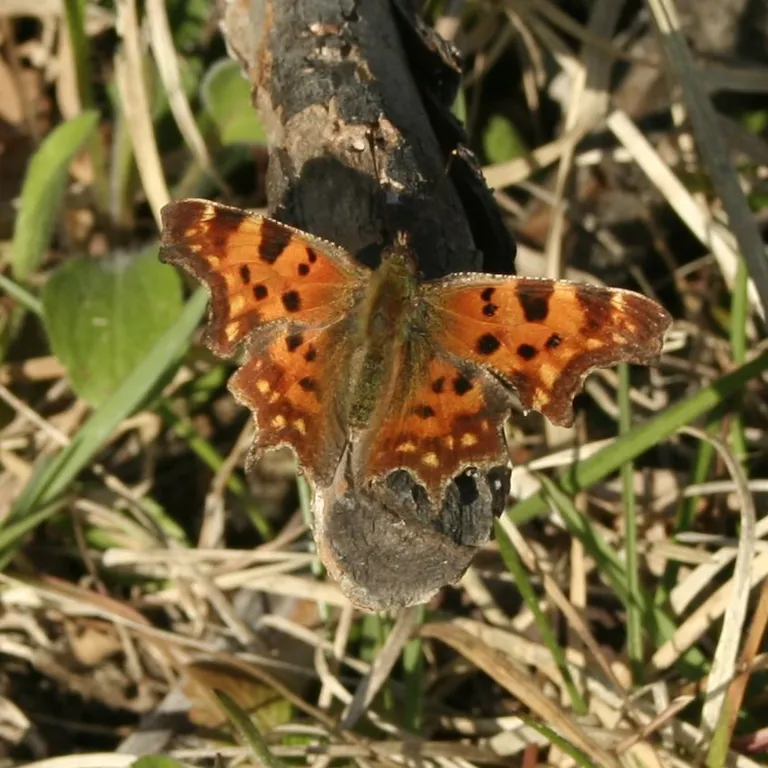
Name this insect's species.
Polygonia c-album
